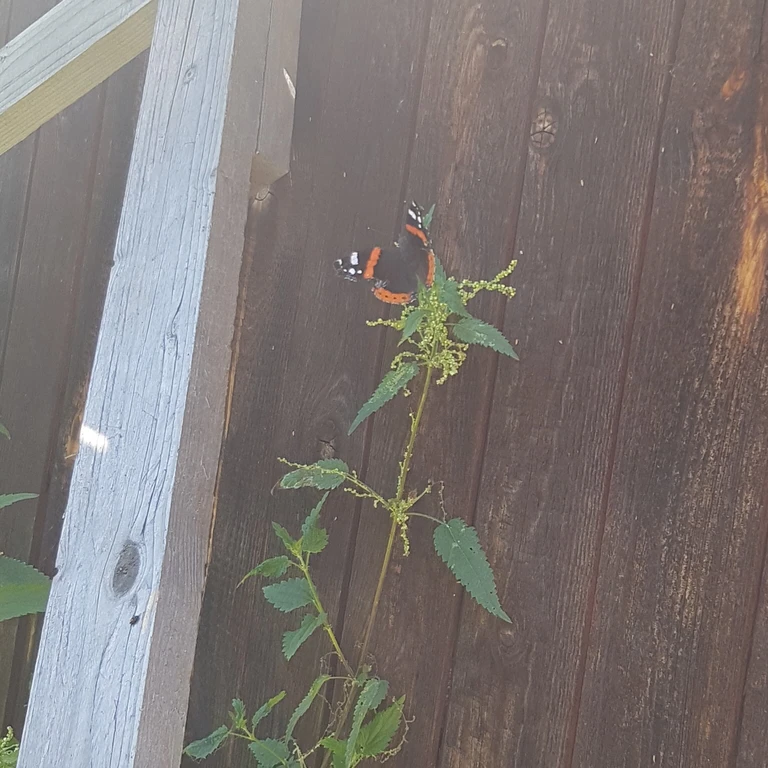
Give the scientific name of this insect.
Vanessa atalanta
